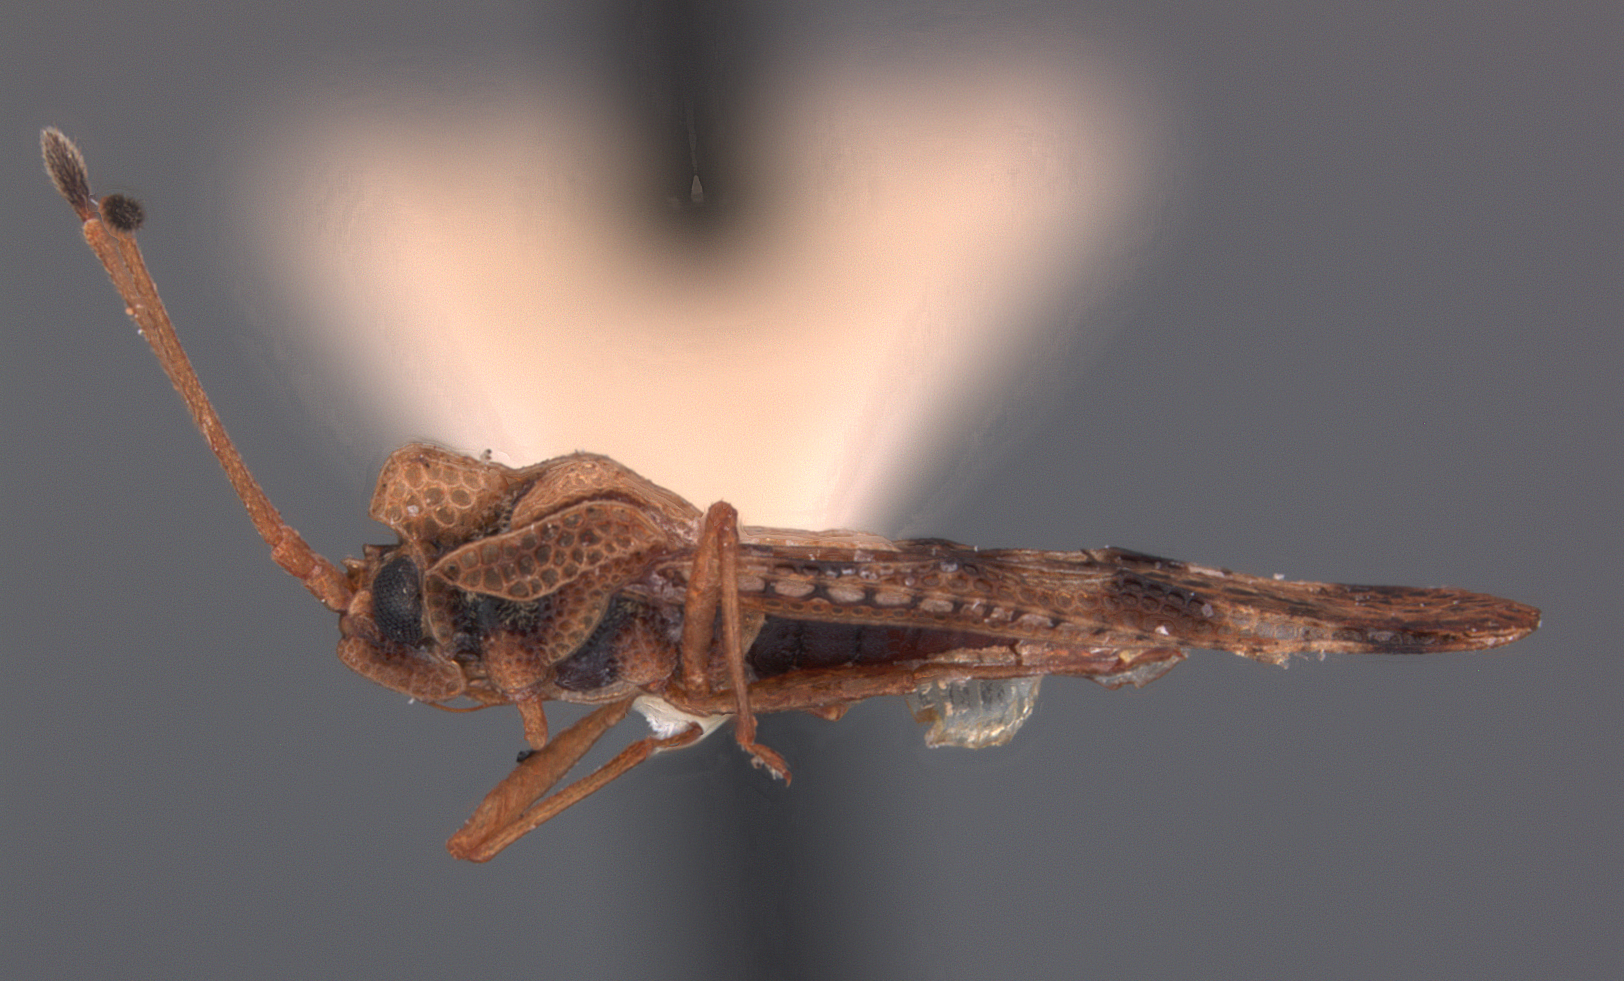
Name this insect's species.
Parada popla
